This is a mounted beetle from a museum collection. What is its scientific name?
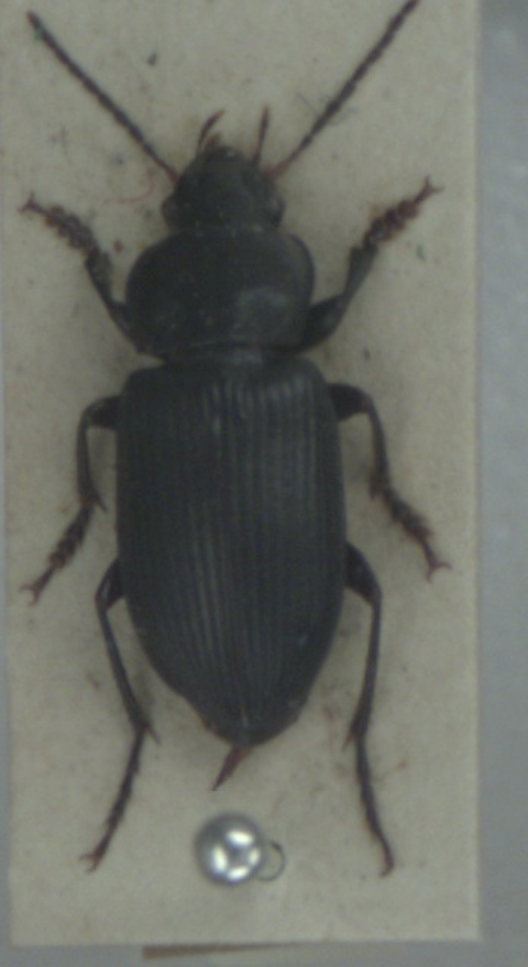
Anisodactylus binotatus
